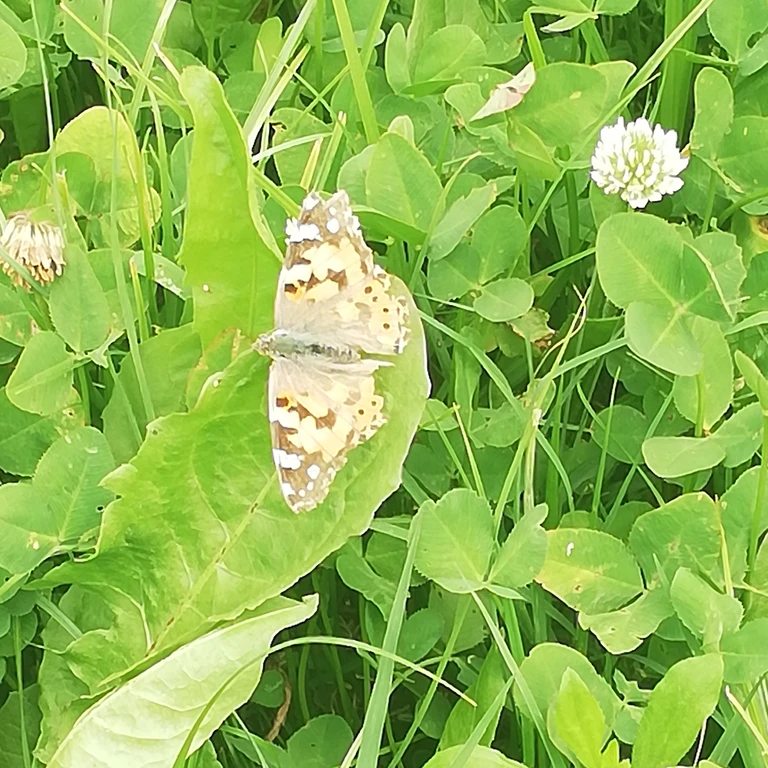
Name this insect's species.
Vanessa cardui
